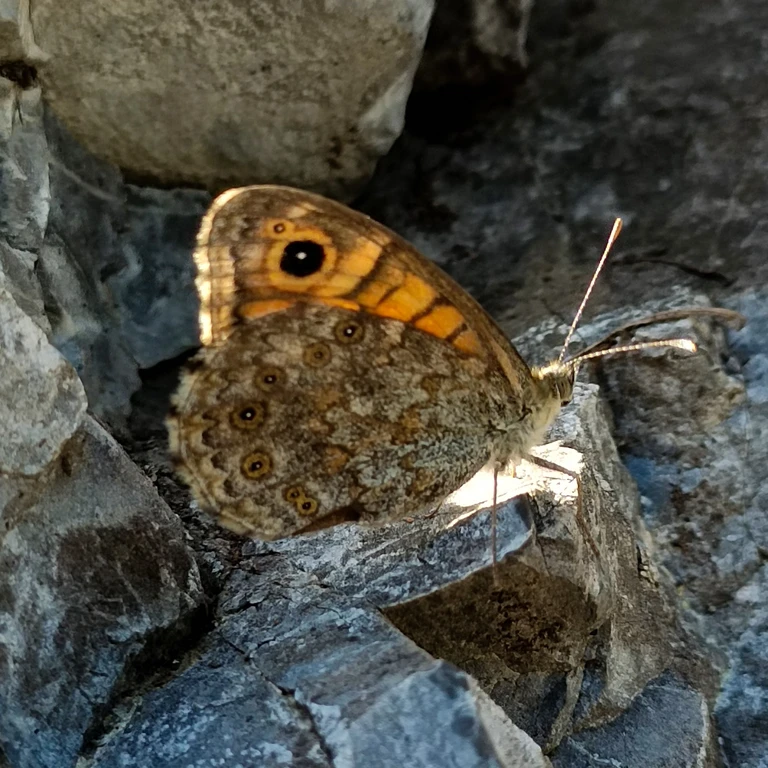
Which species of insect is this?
Lasiommata megera (also Pararge megera)
